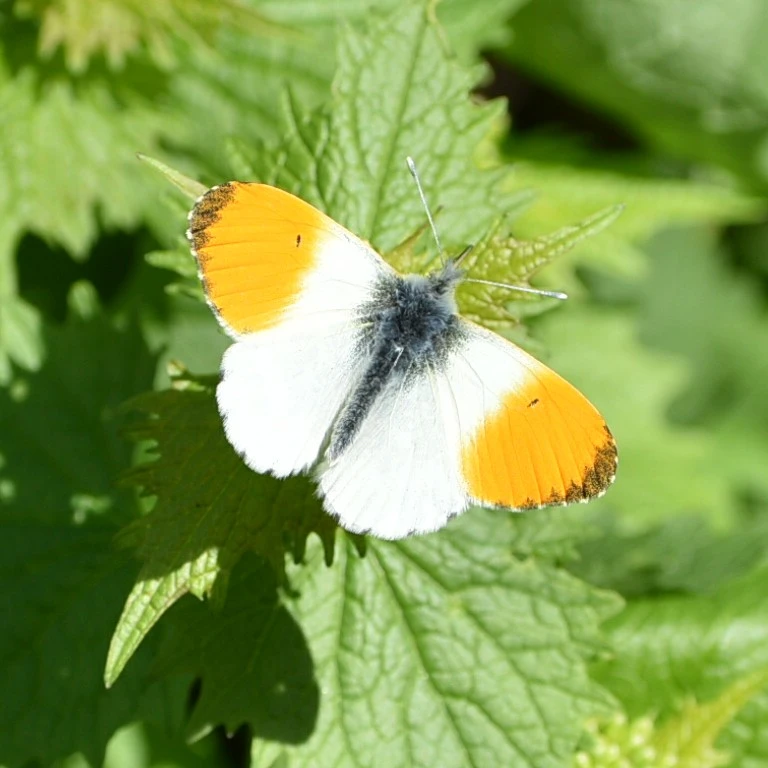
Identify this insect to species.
Anthocharis cardamines
